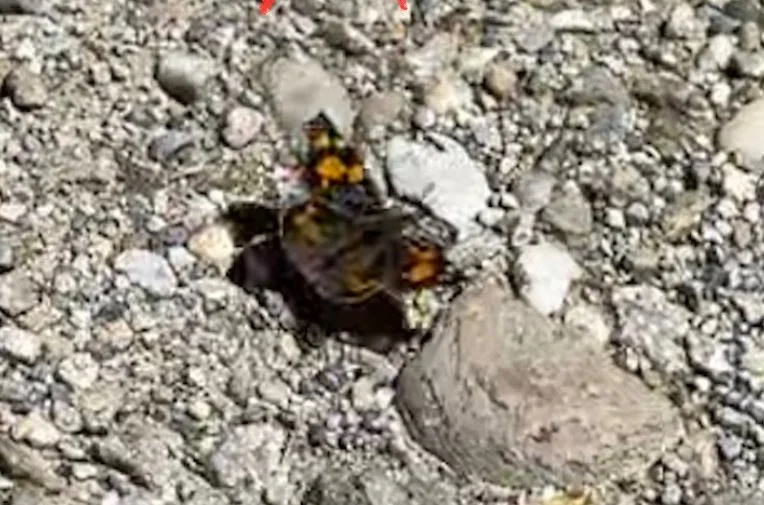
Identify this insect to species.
Libythea celtis
